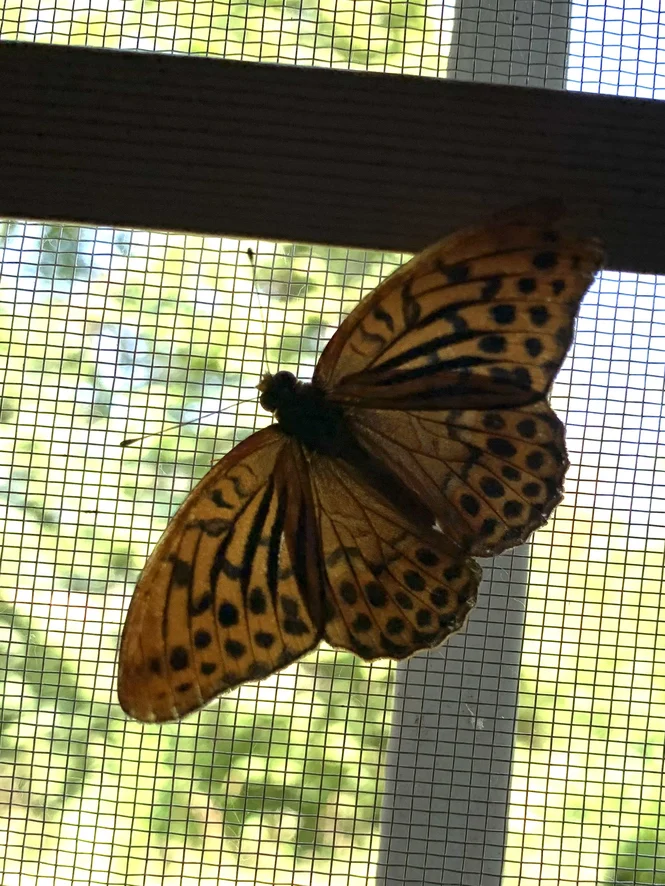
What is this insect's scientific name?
Argynnis paphia
